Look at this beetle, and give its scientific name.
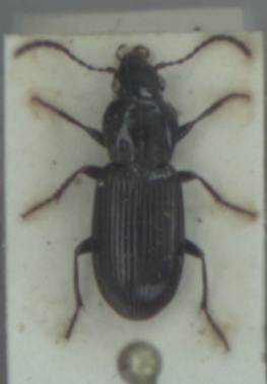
Pterostichus minor
